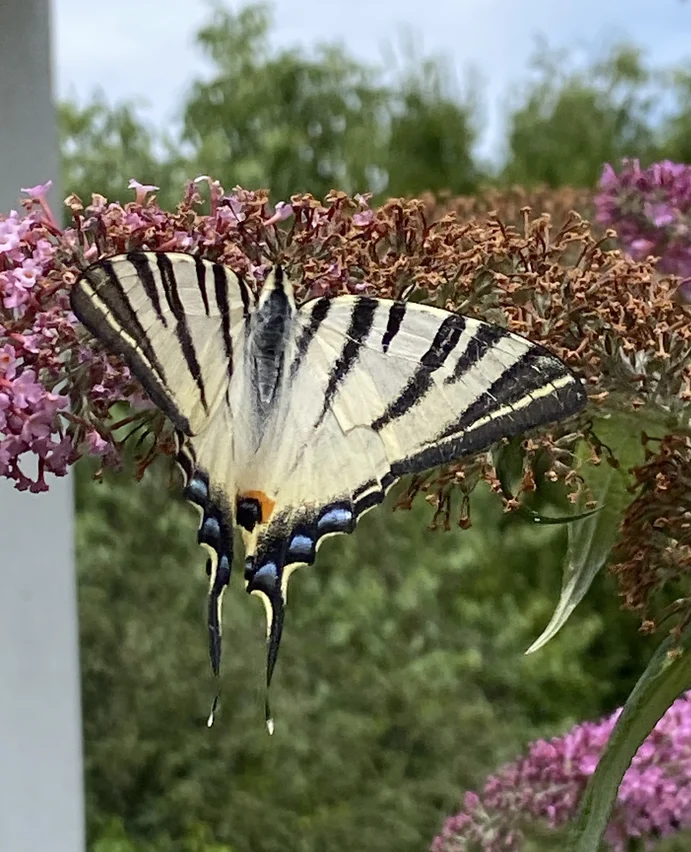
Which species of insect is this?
Iphiclides podalirius
